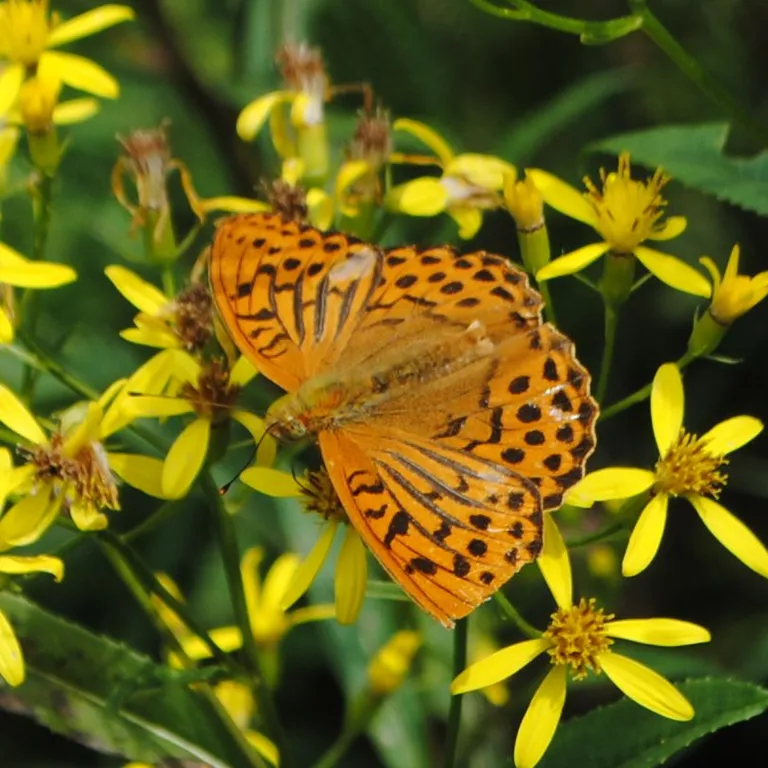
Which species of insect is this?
Argynnis paphia
